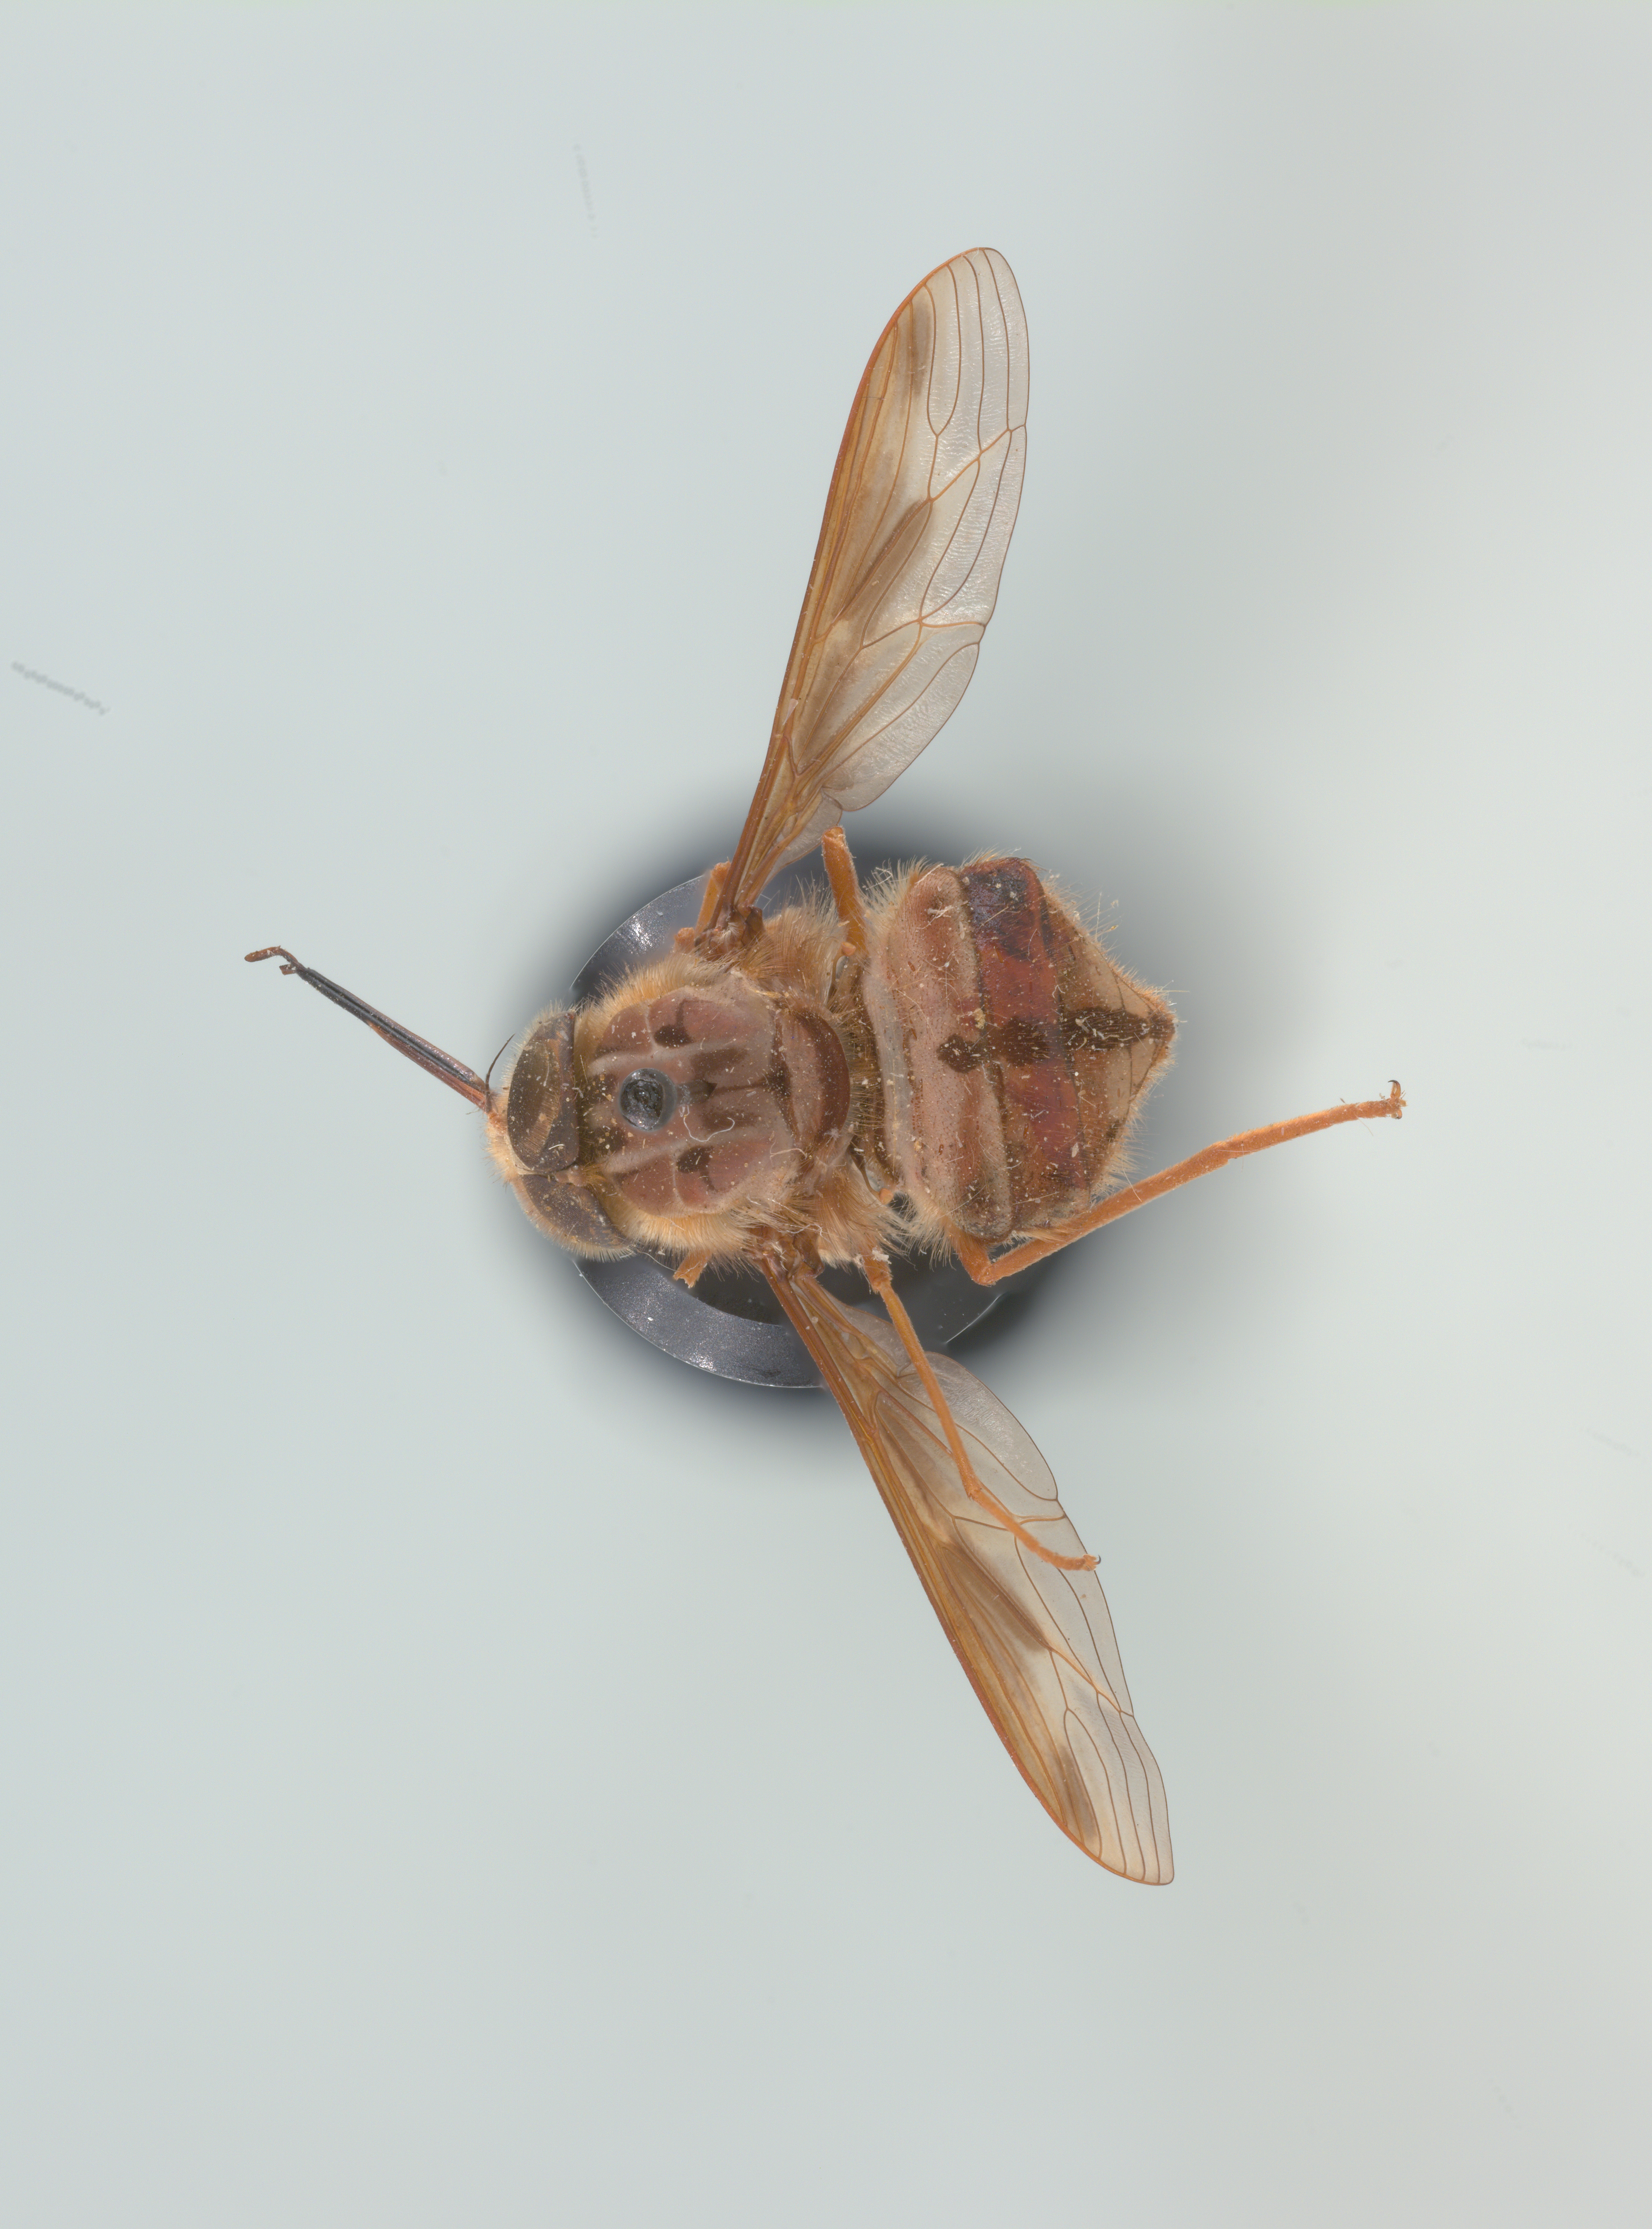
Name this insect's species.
Hirmoneura nubipennis (also Trichophthalma nubipennis)
